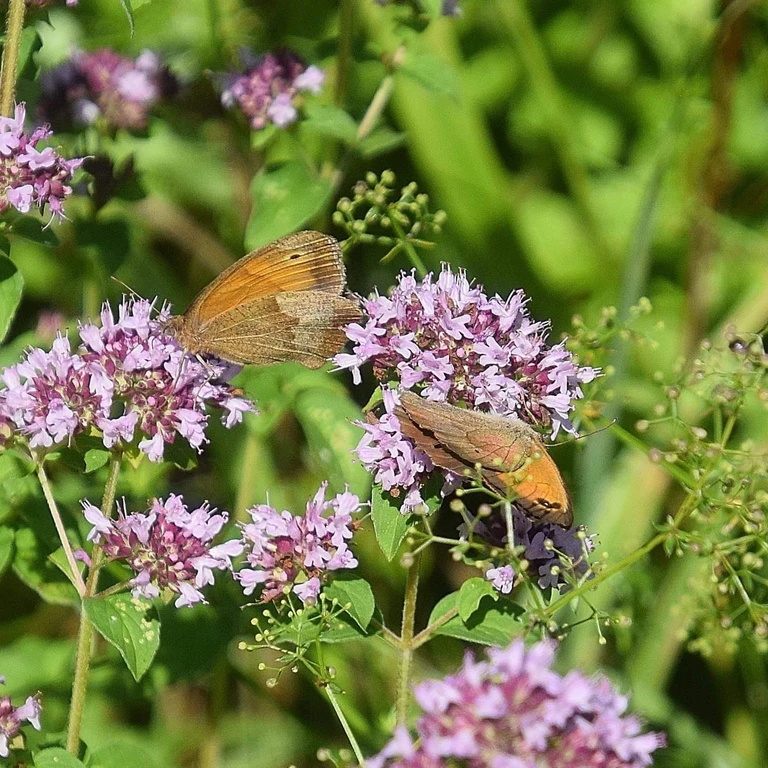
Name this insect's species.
Maniola jurtina
